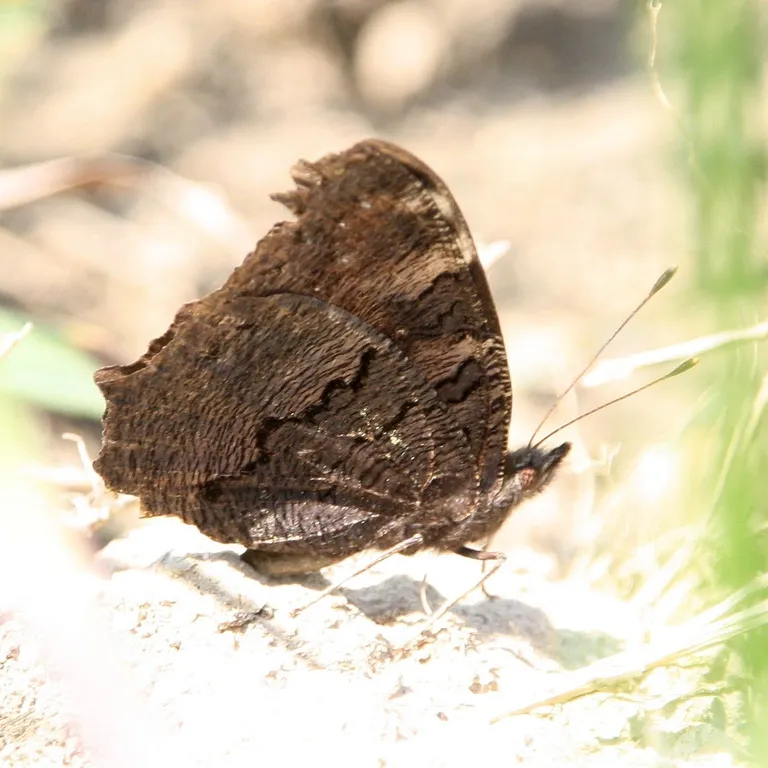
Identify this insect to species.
Aglais io
